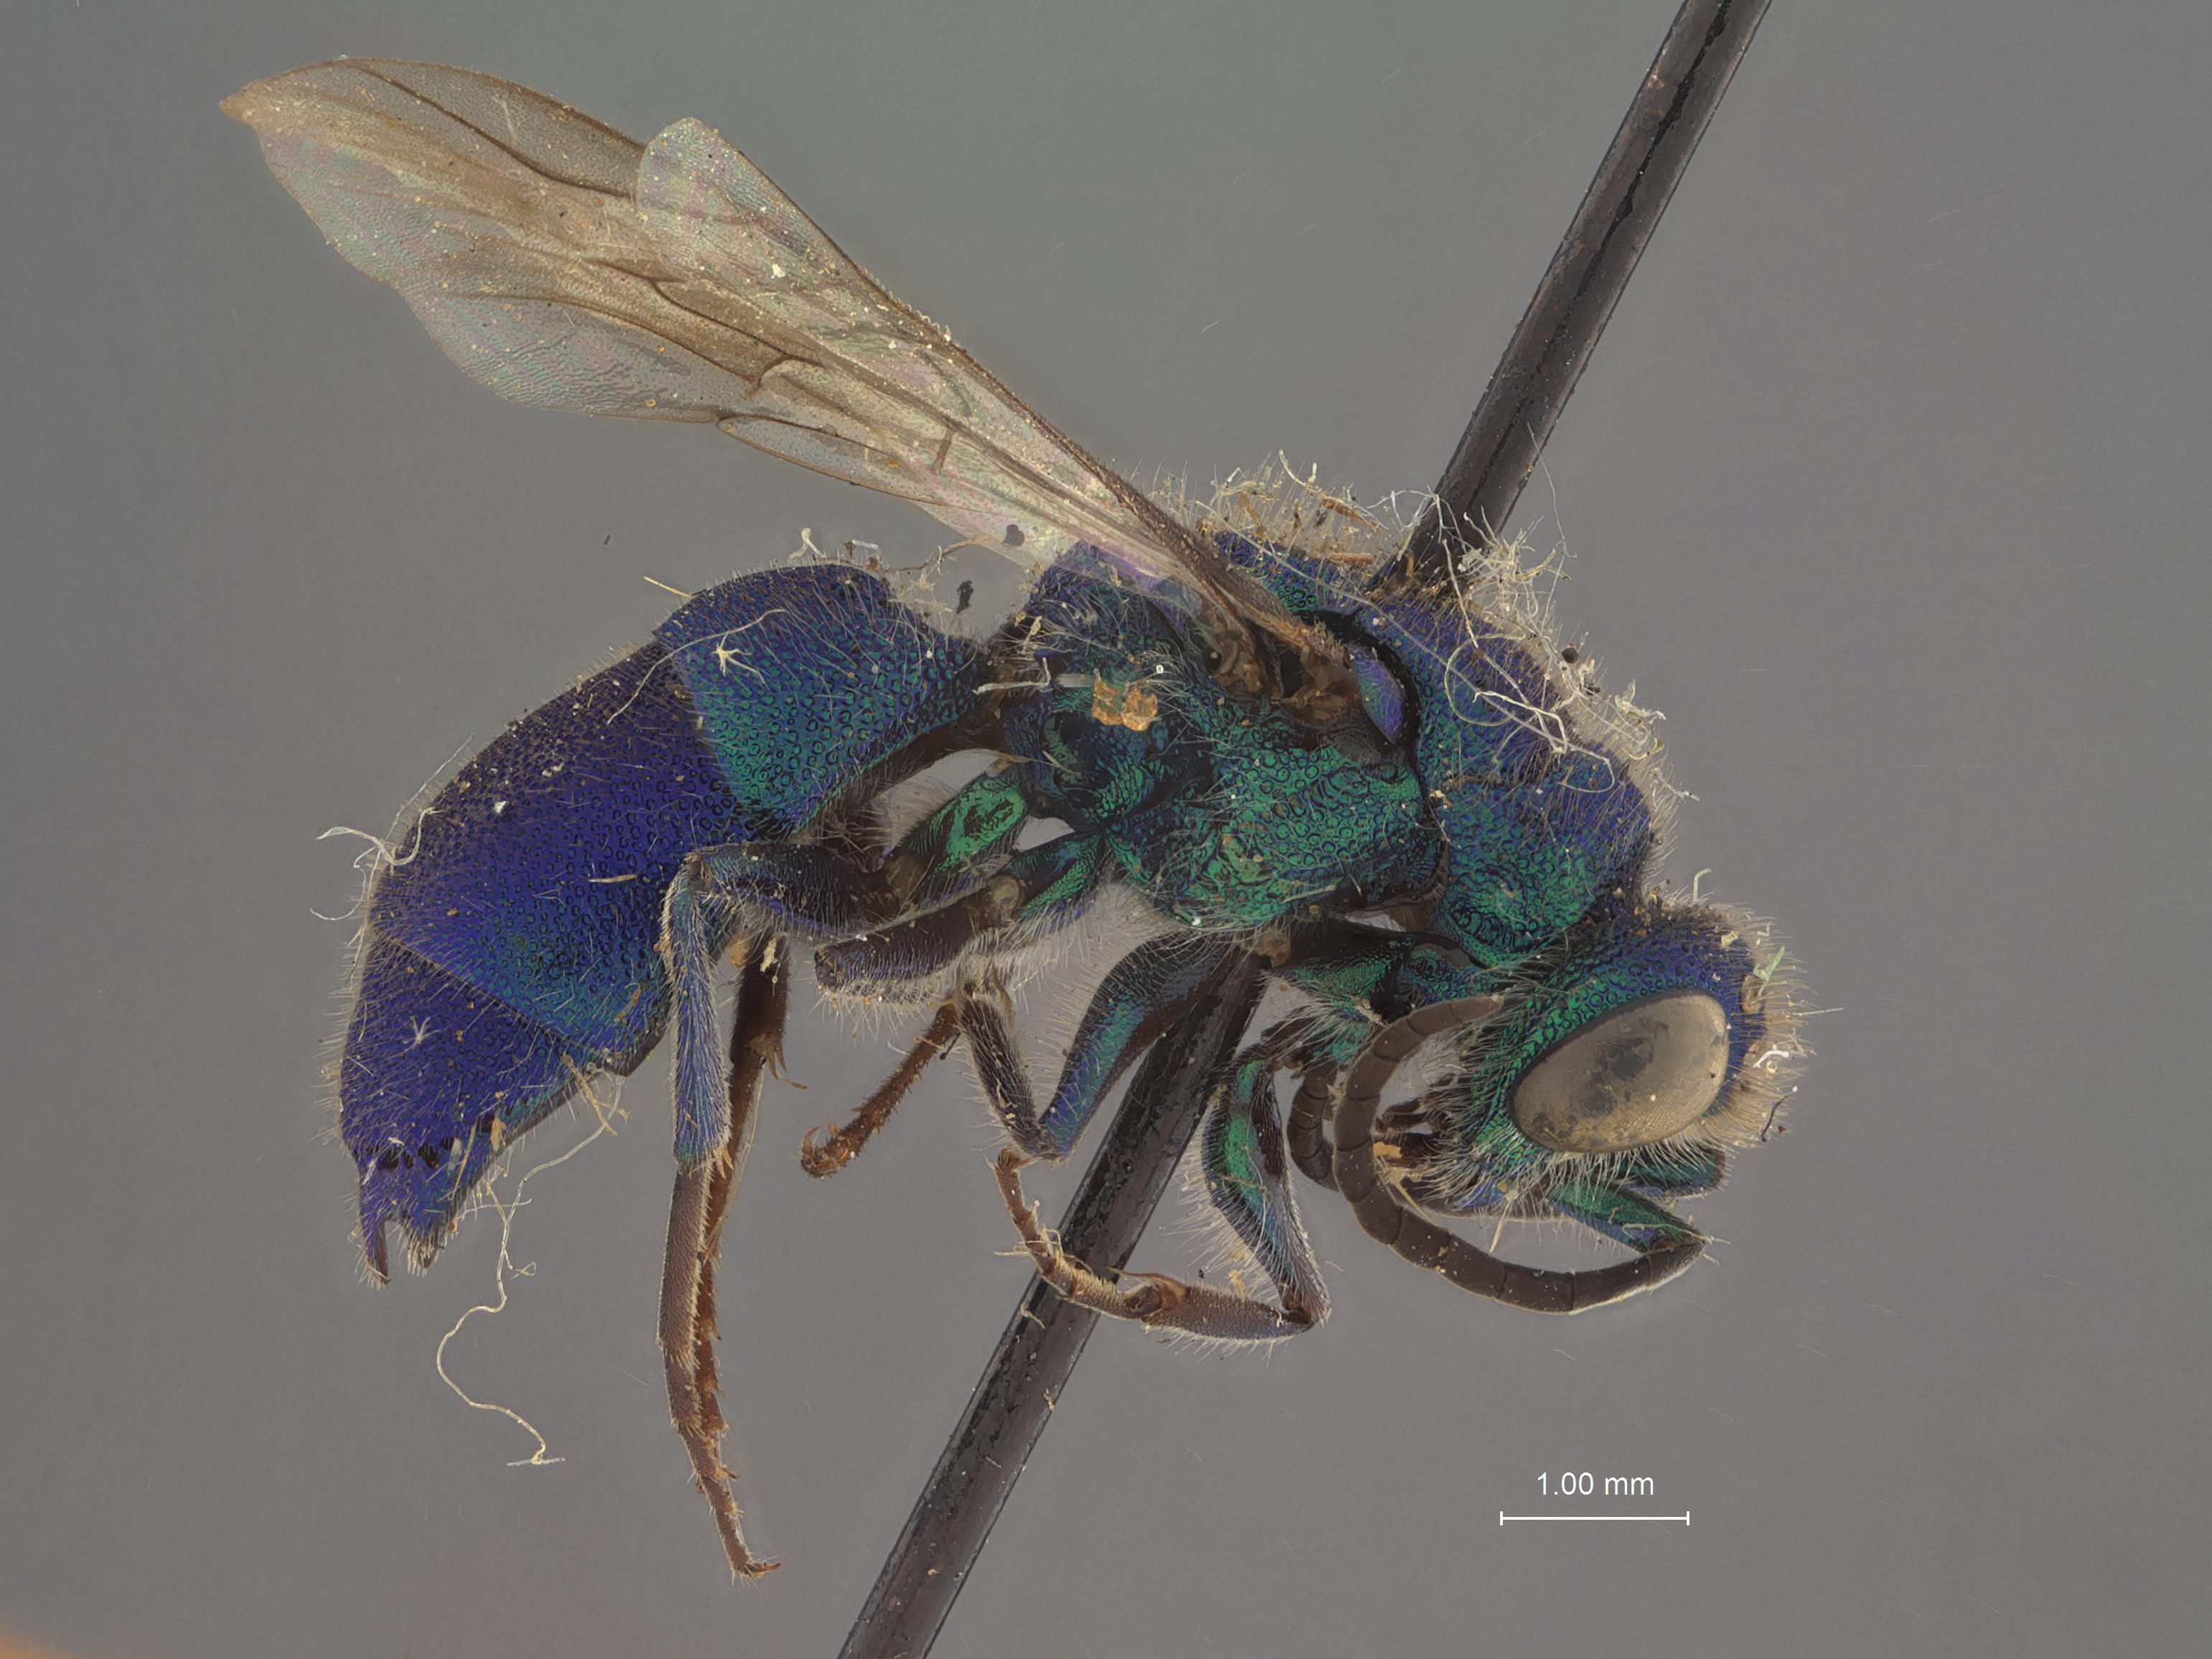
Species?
Chrysis nokomis
